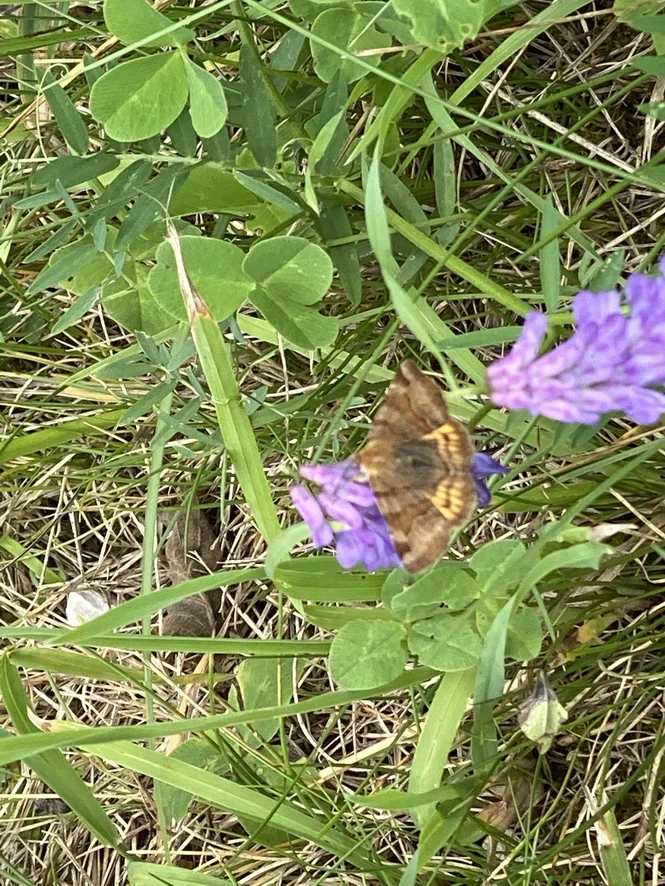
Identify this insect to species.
Euclidia glyphica
